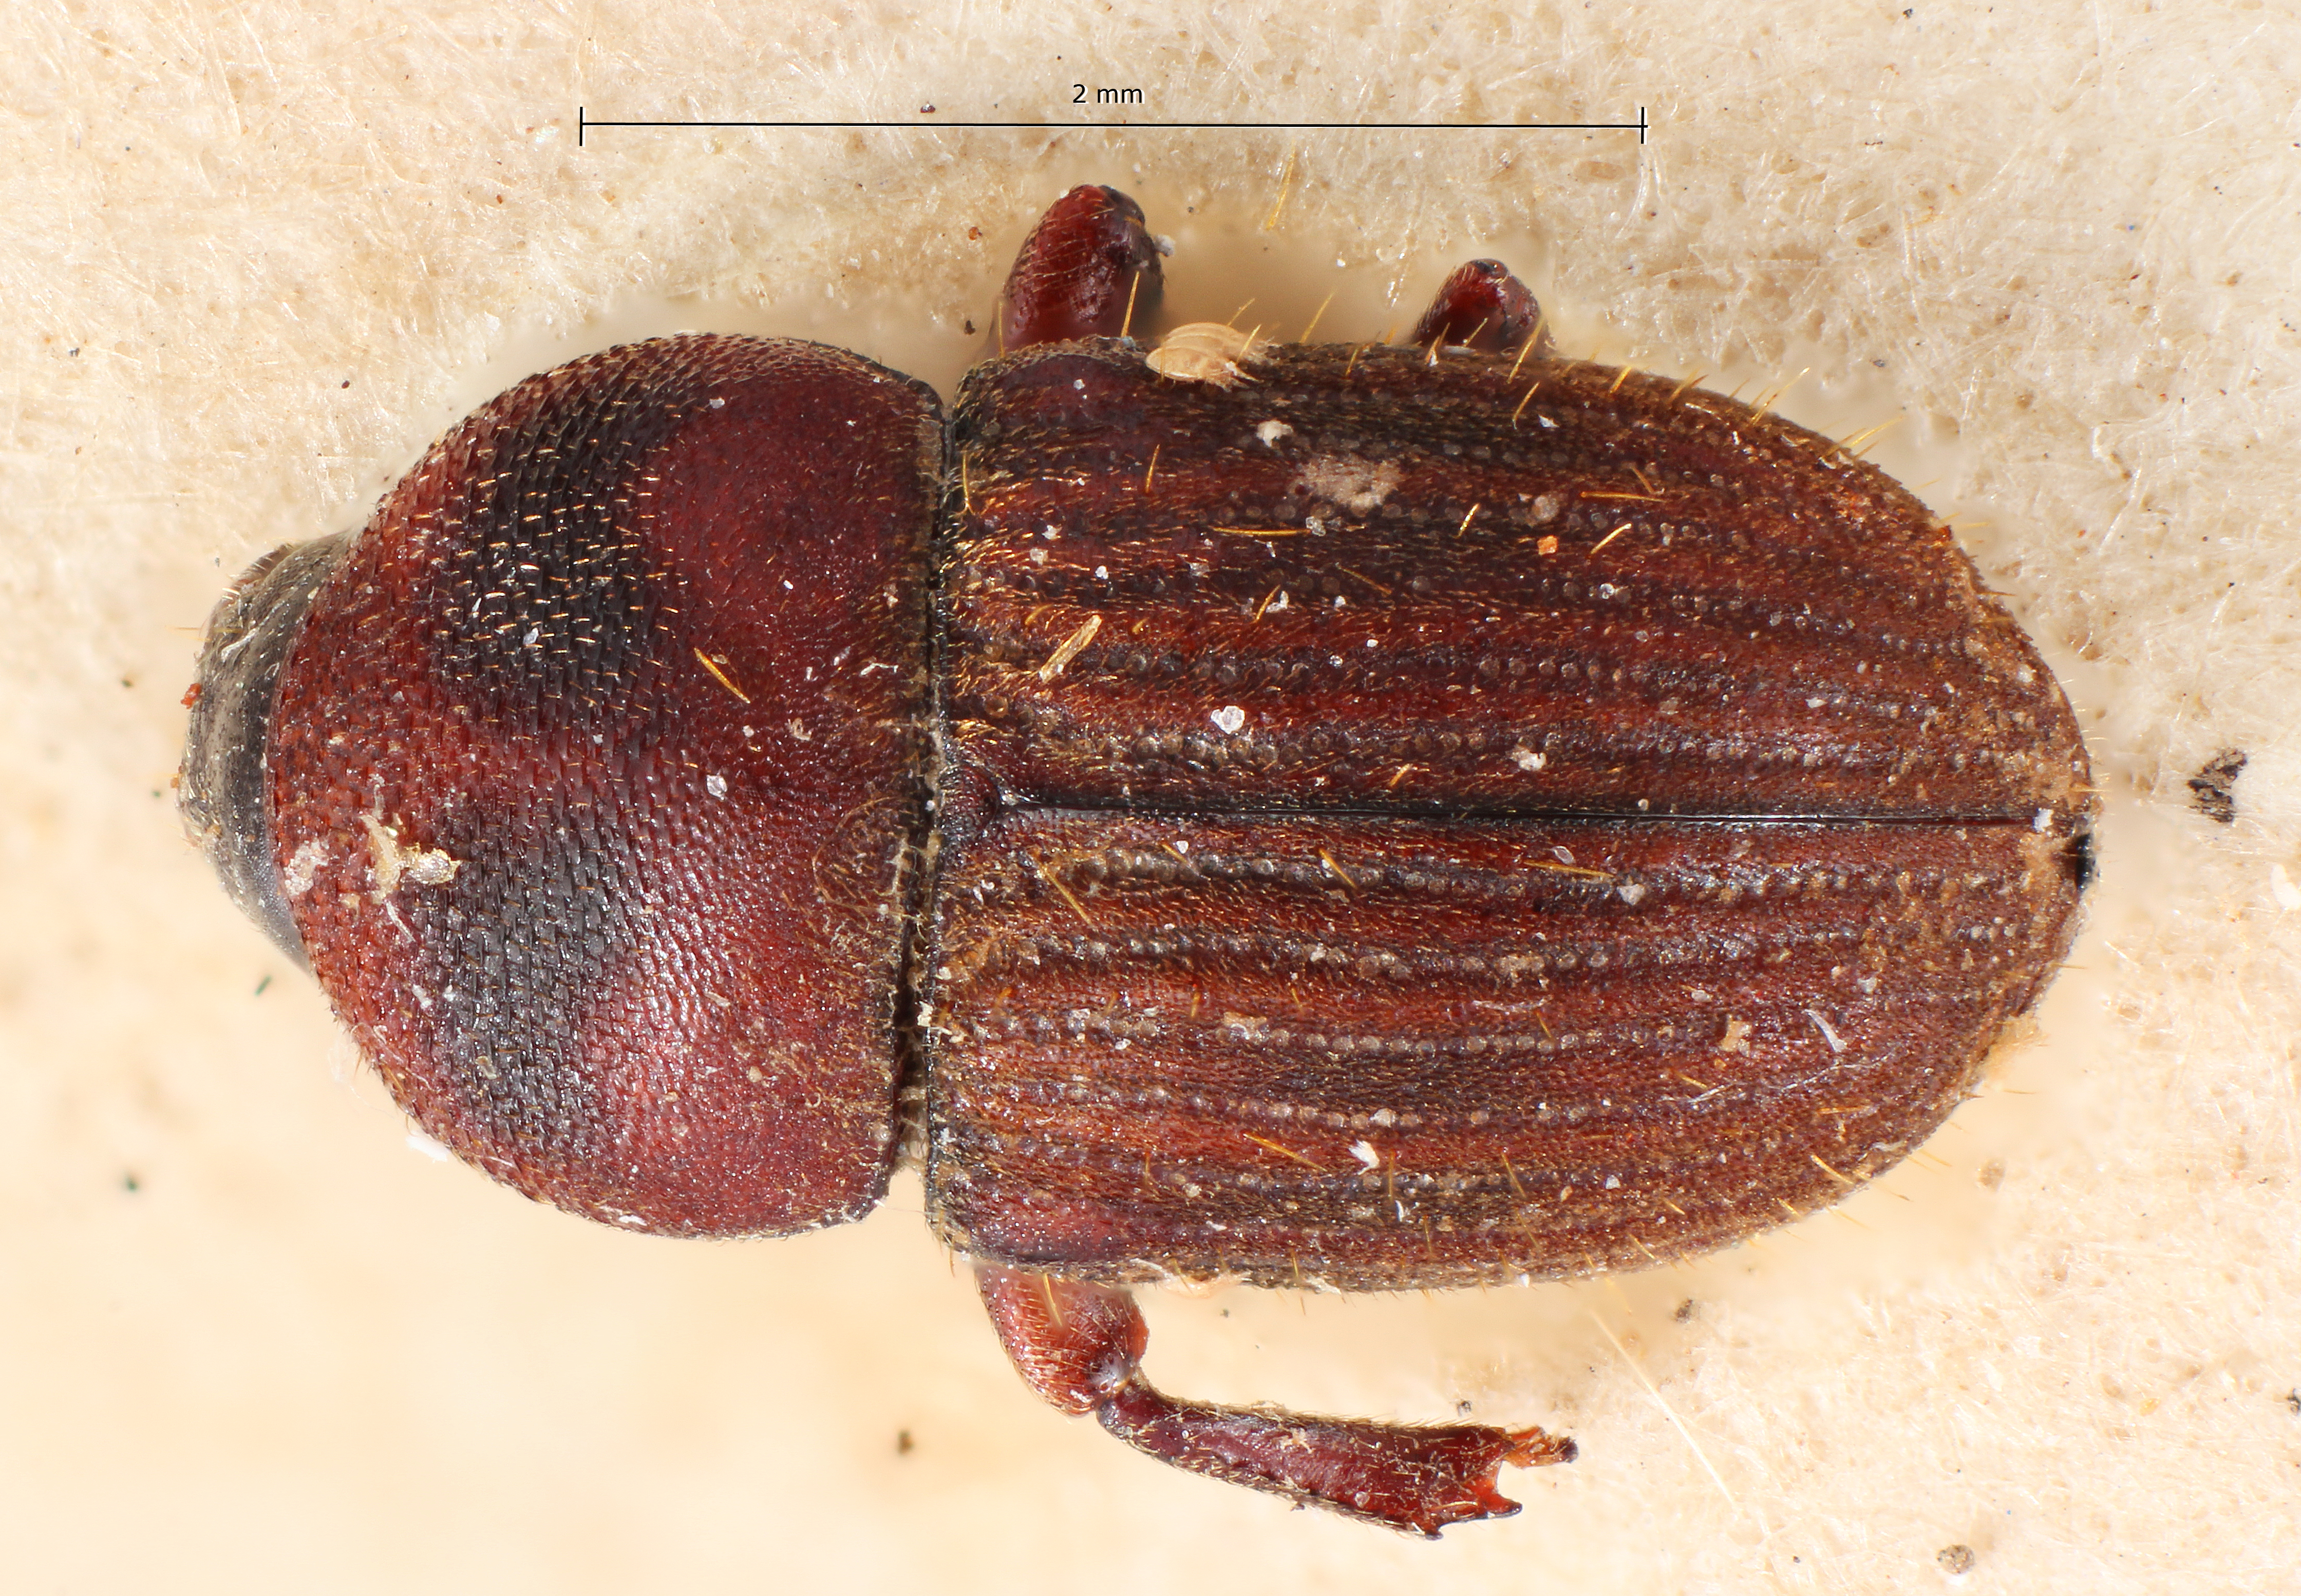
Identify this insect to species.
Problechilus laevicollis
